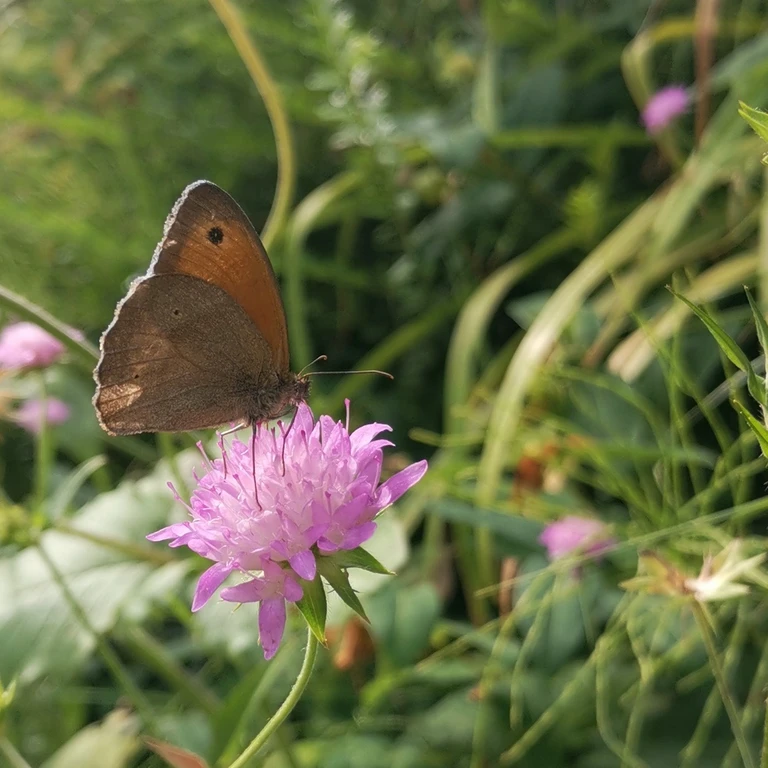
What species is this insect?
Maniola jurtina
